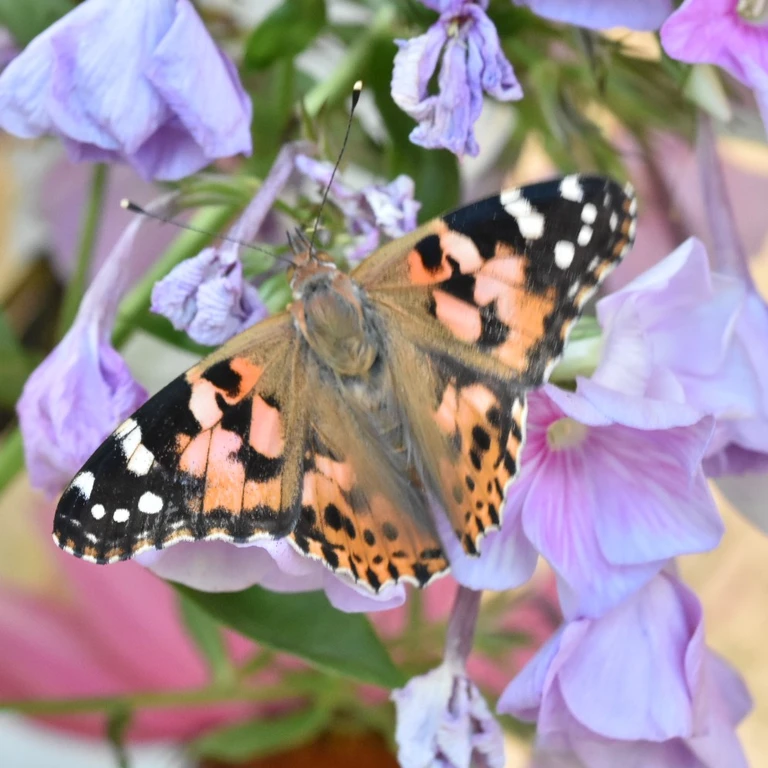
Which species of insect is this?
Vanessa cardui
